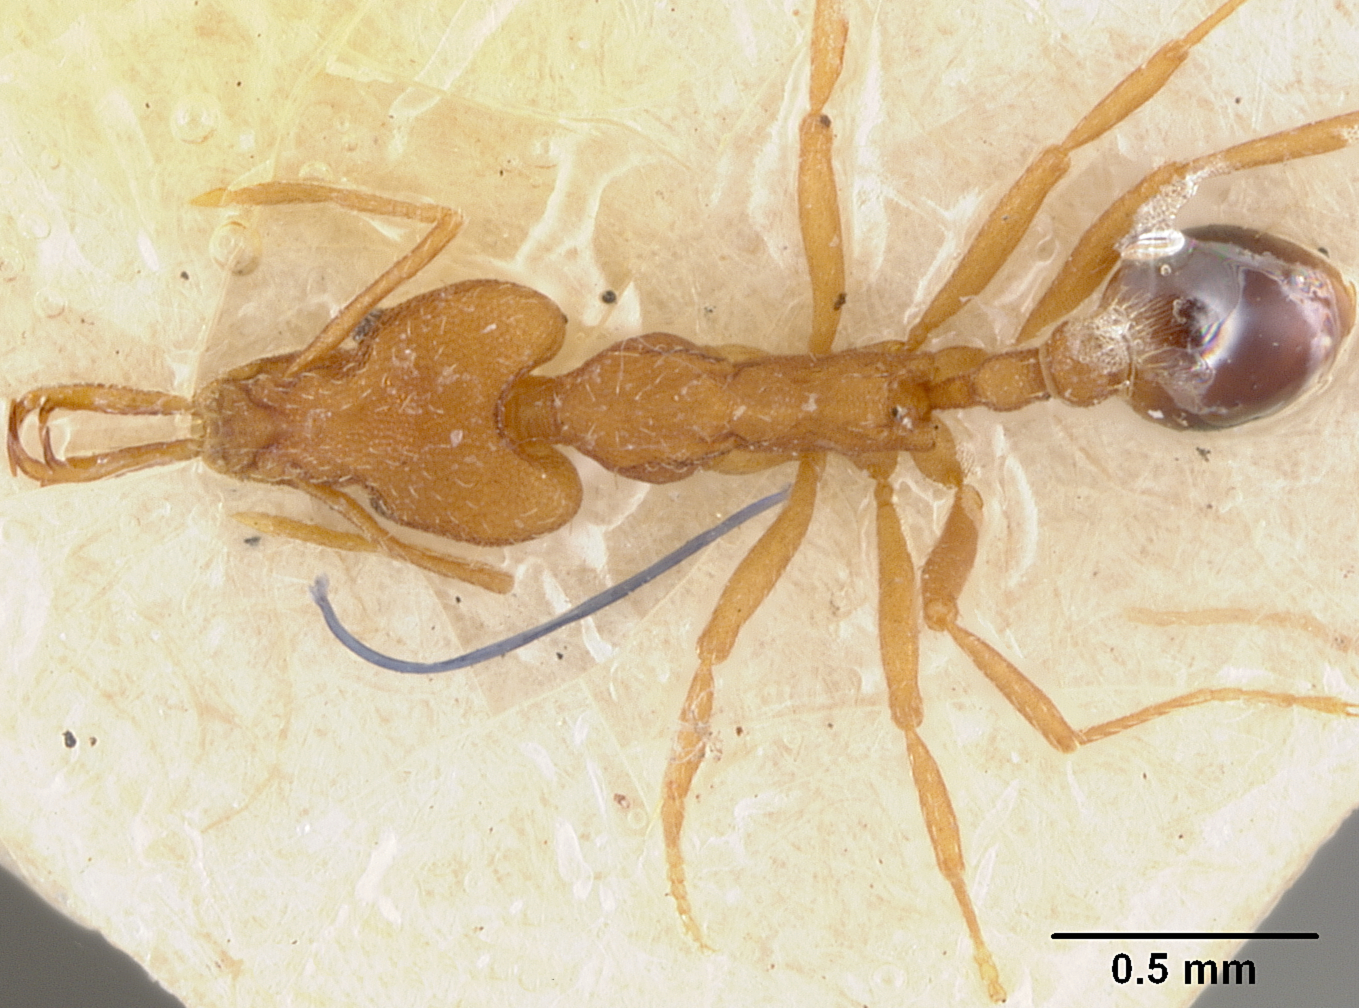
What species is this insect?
Strumigenys szalayi
